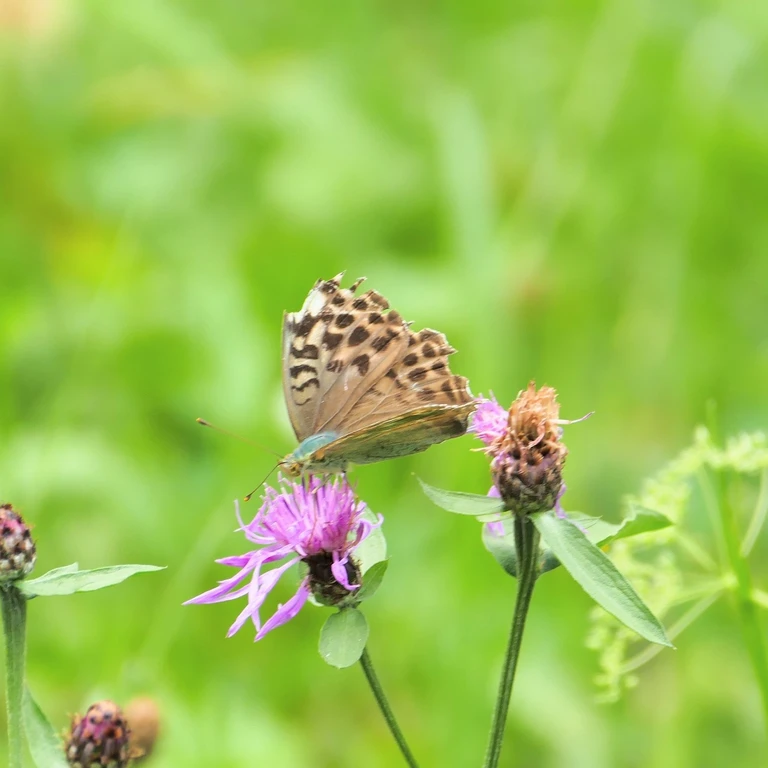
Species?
Argynnis paphia
